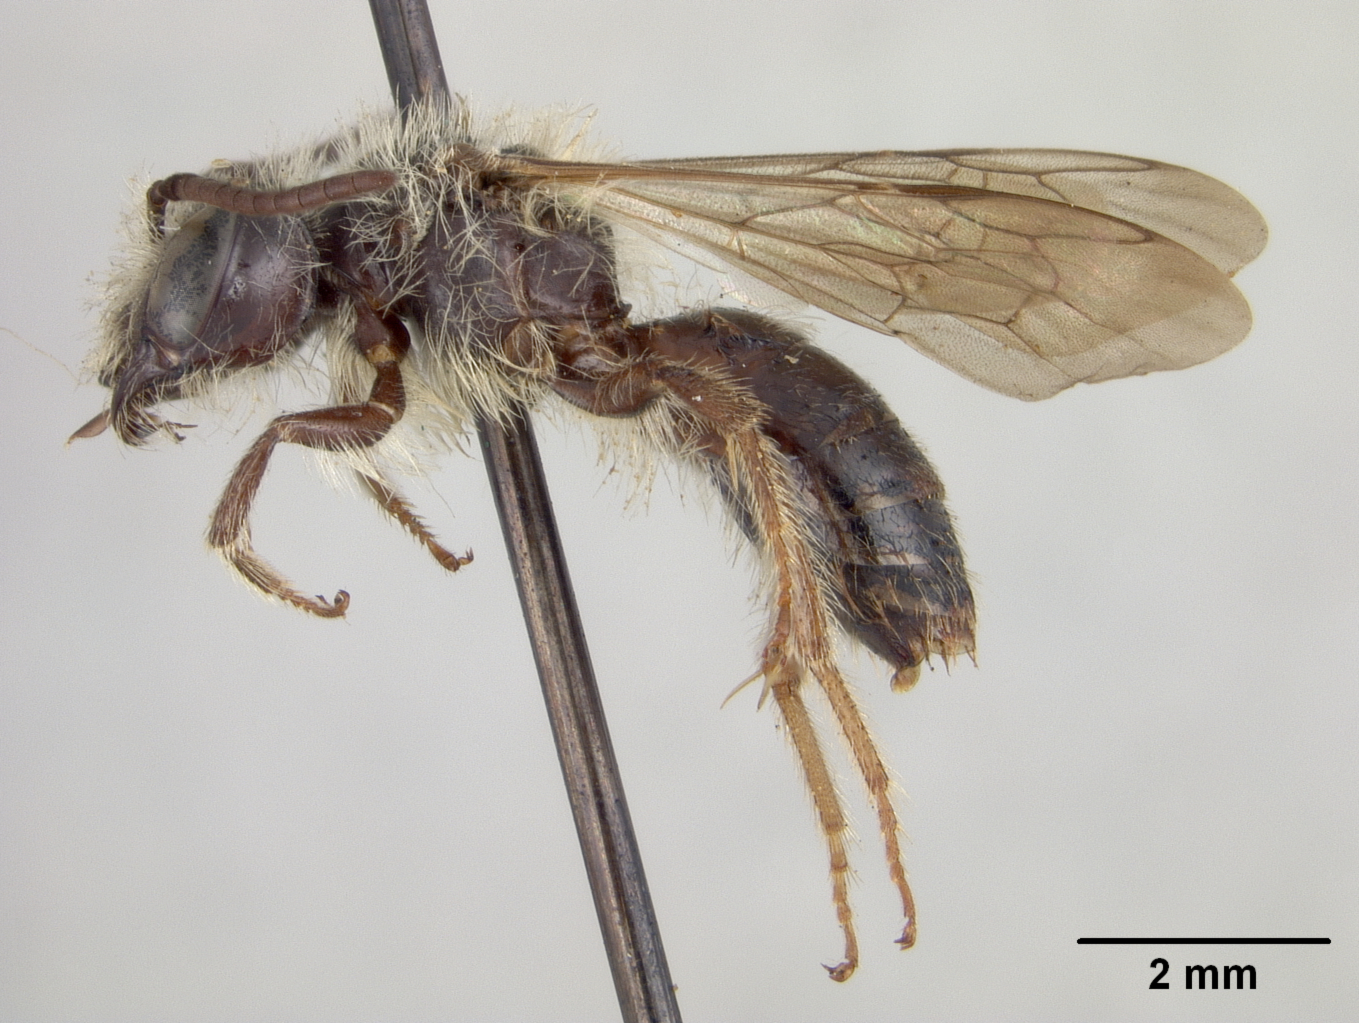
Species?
Andrena navajorum
